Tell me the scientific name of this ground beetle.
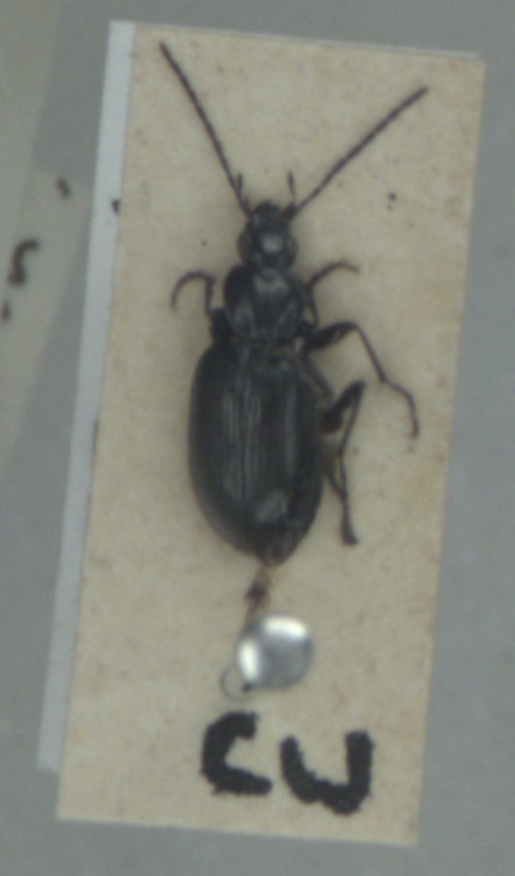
Agonum gracile
